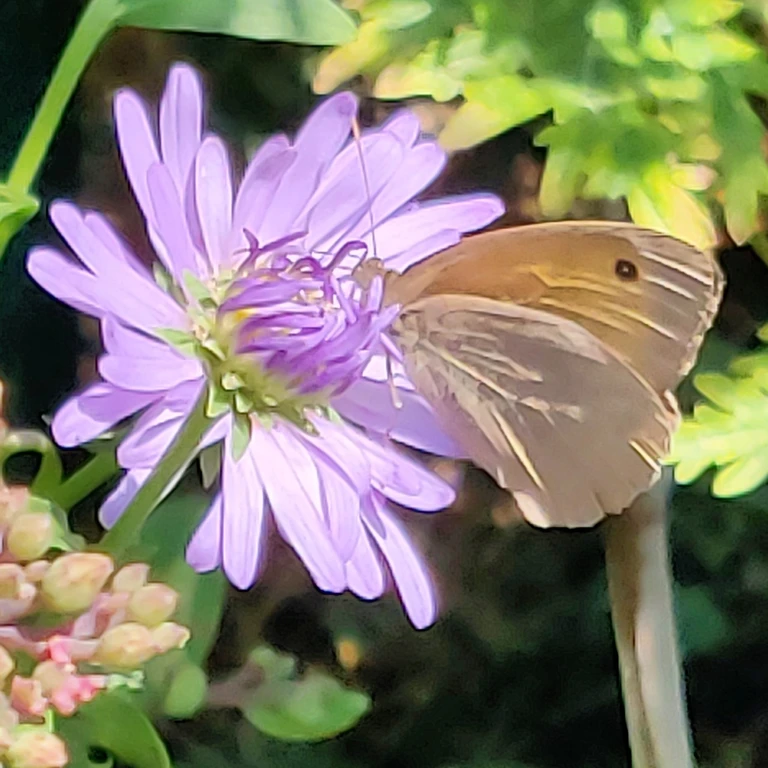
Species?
Maniola jurtina
